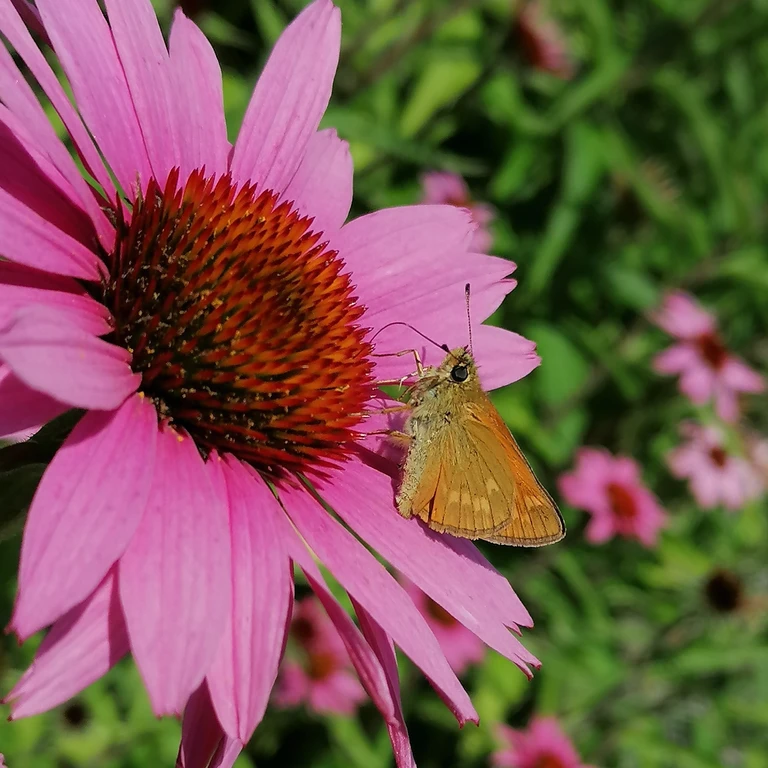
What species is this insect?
Ochlodes sylvanus (also Ochlodes venata)
